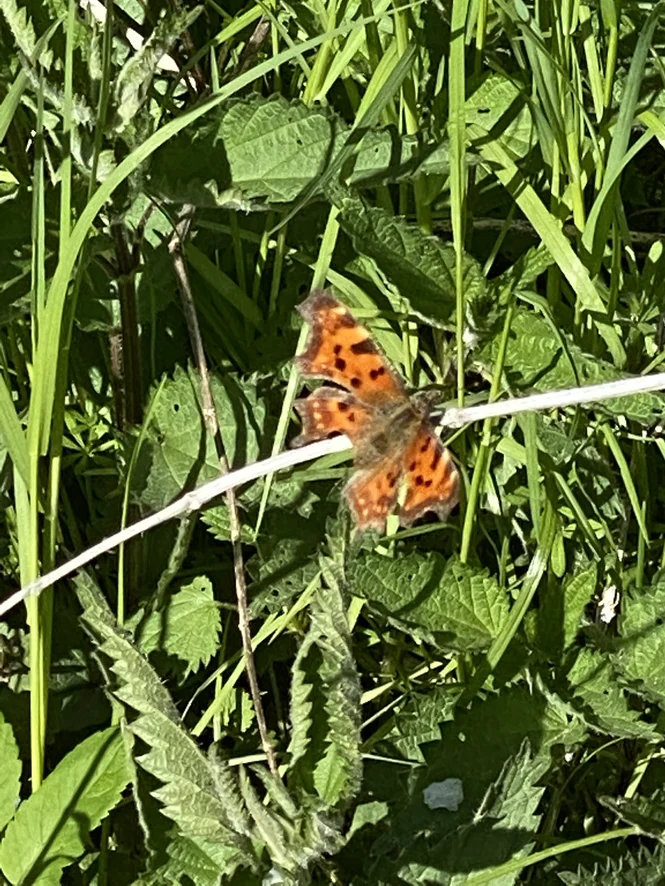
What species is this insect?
Polygonia c-album
